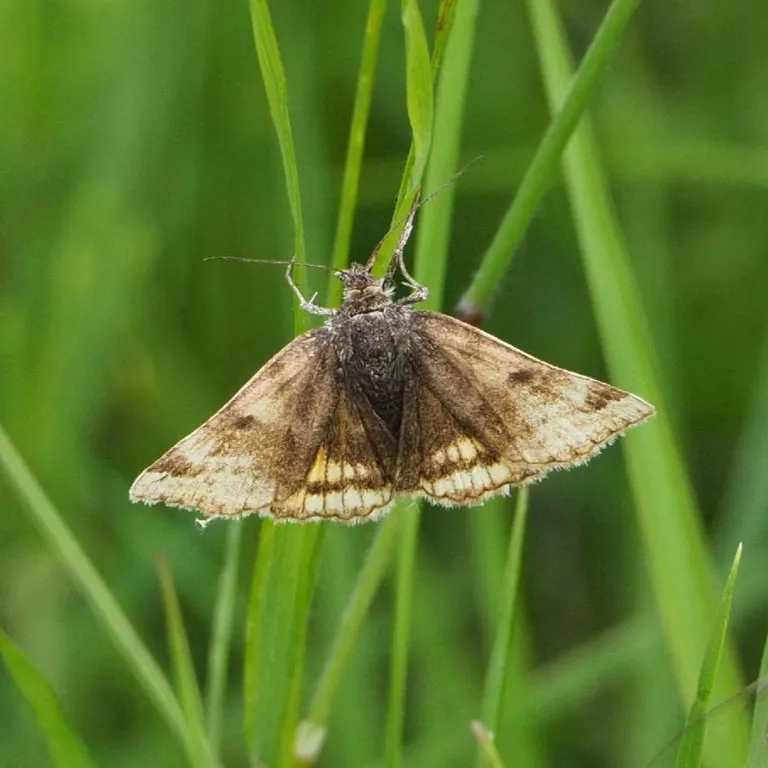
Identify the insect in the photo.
Euclidia glyphica
